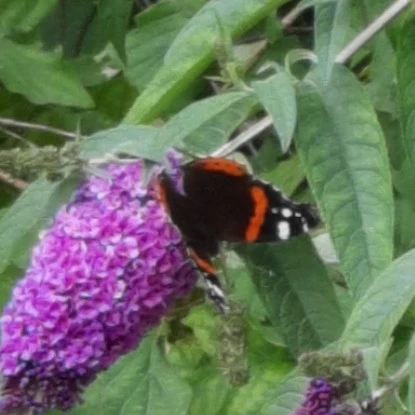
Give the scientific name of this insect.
Vanessa atalanta
